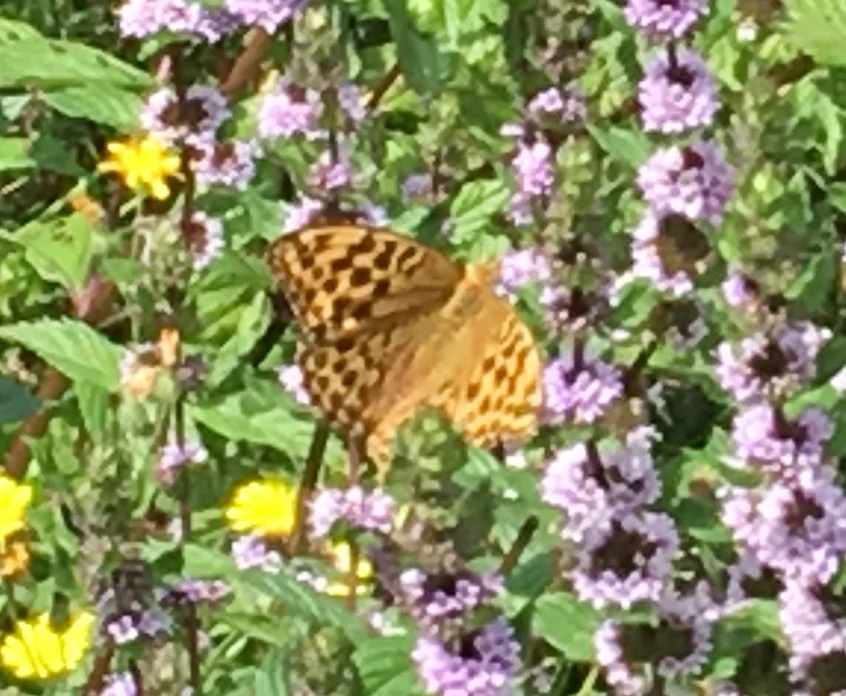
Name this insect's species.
Argynnis paphia
